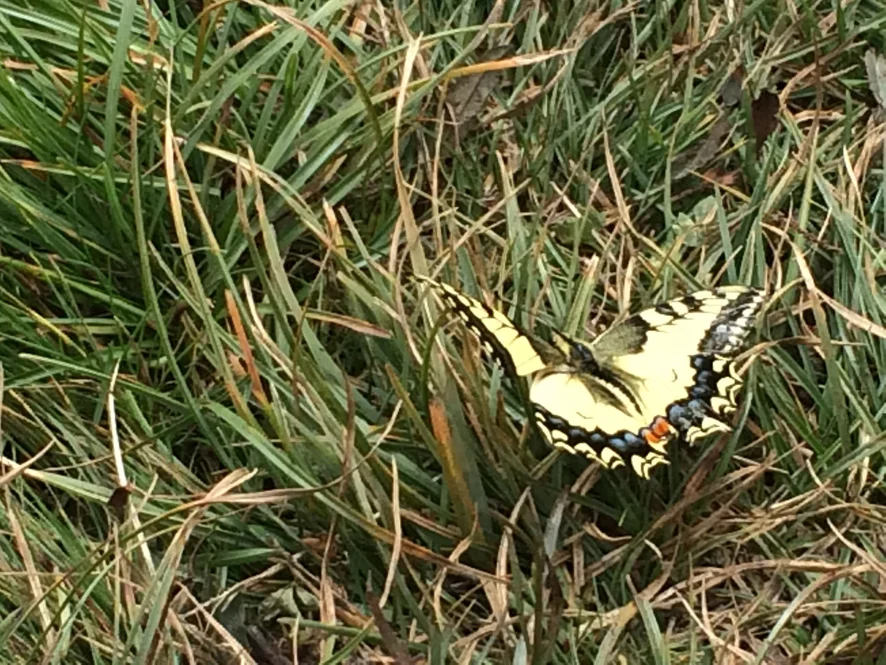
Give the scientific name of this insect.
Papilio machaon
